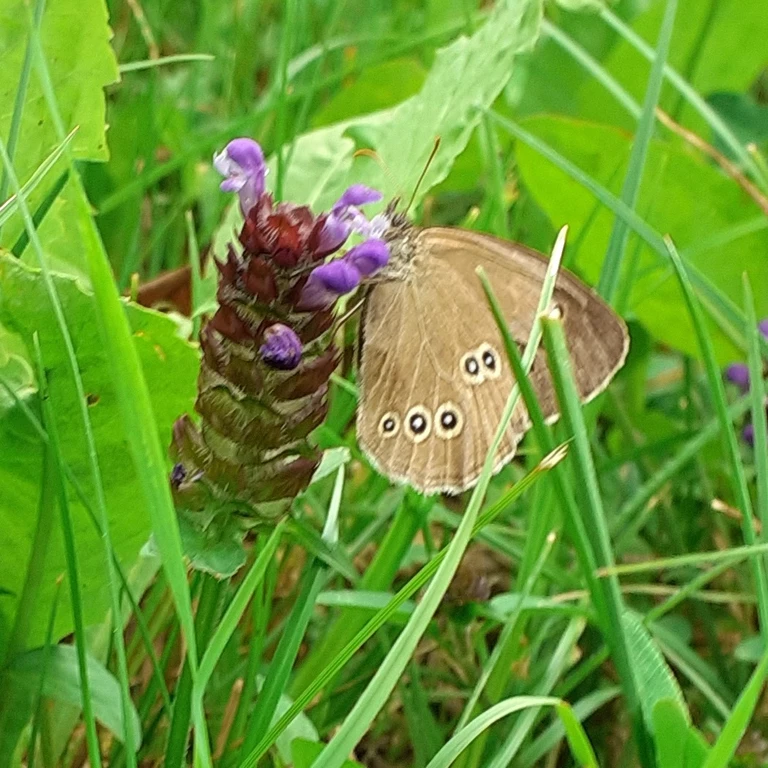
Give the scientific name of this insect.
Aphantopus hyperantus
